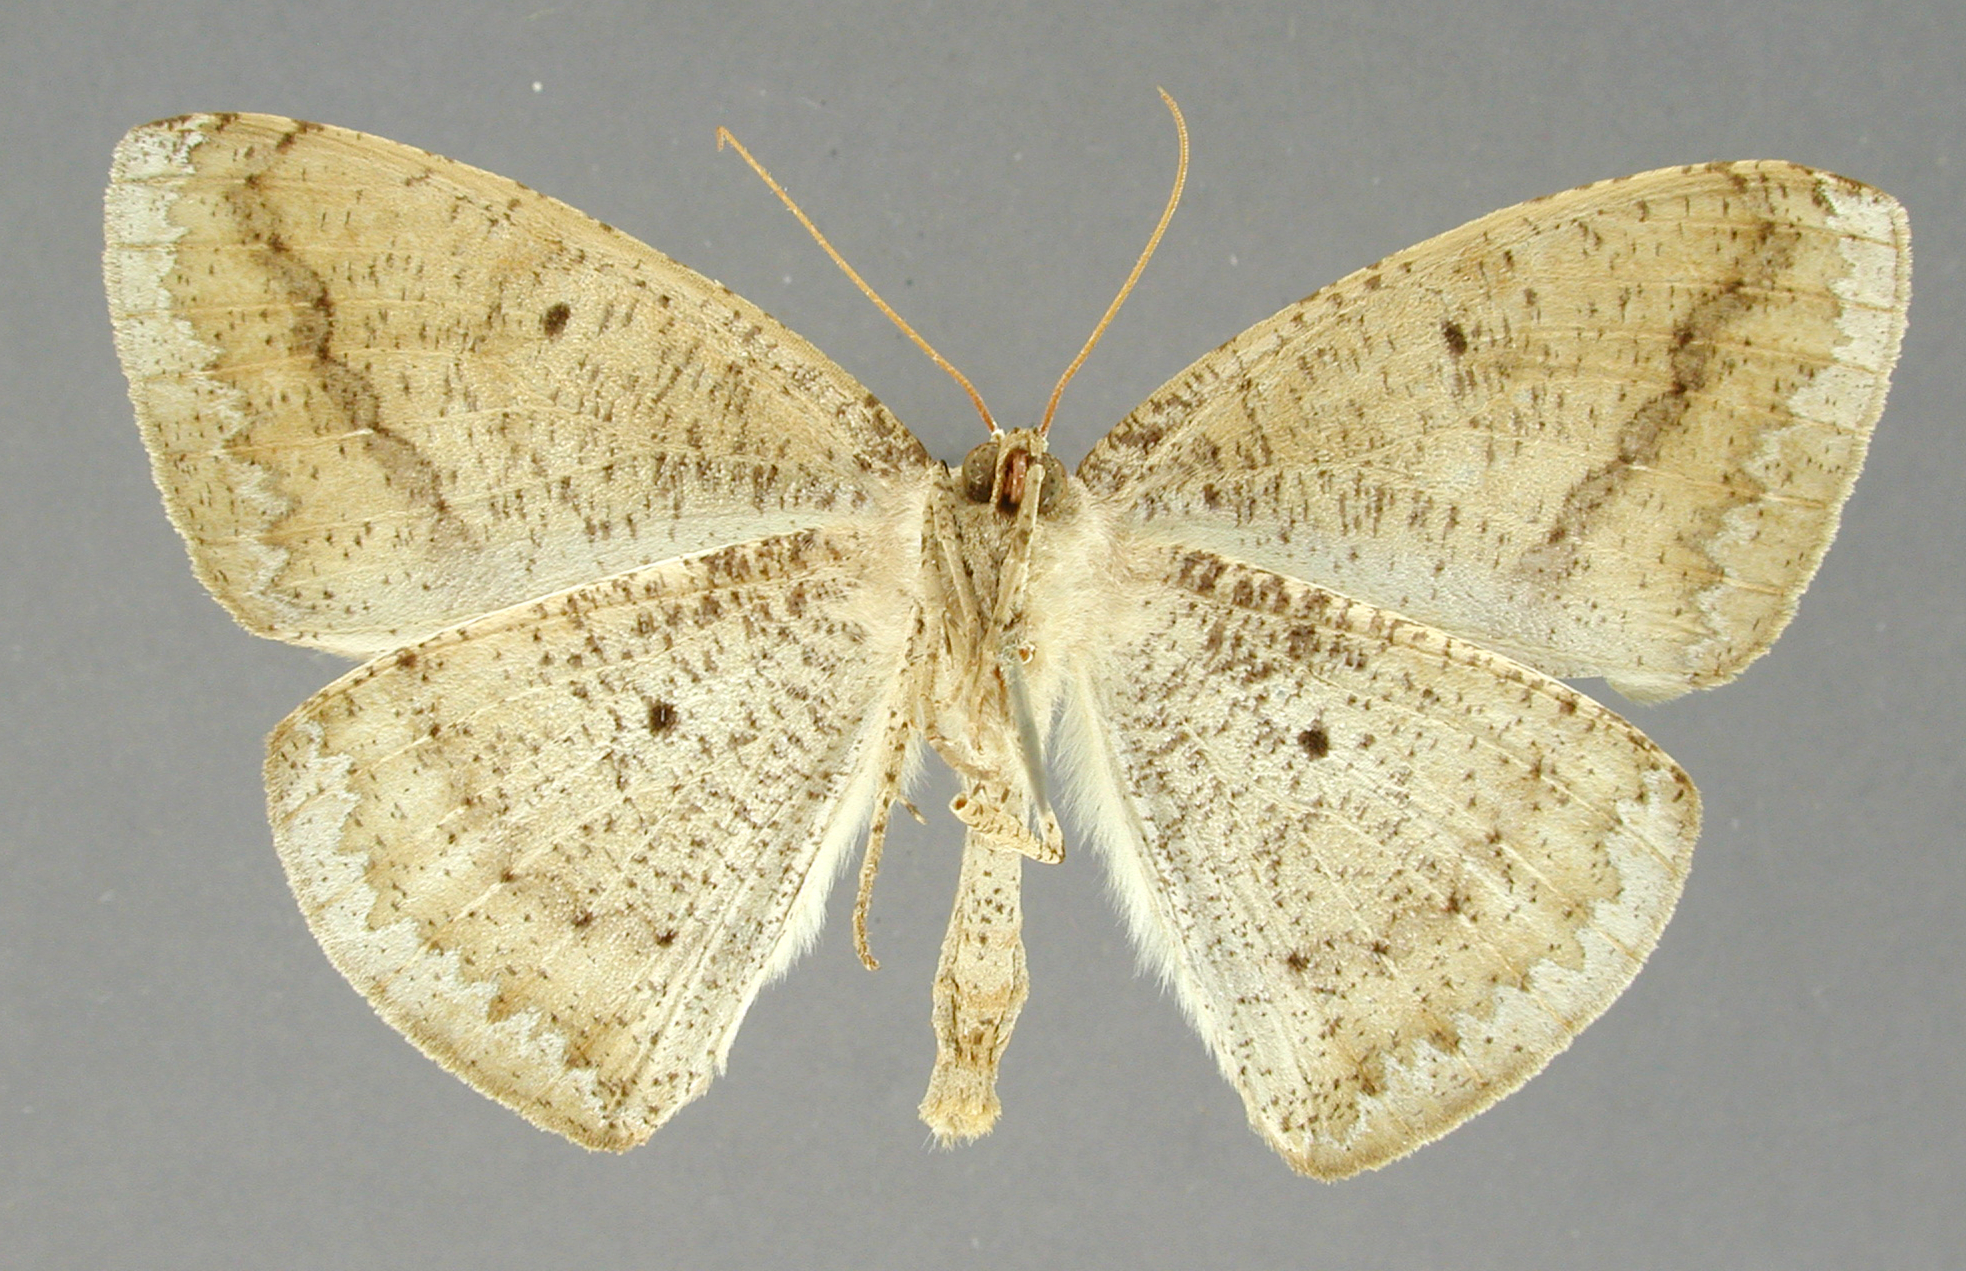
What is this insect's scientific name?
Ira marmorata
